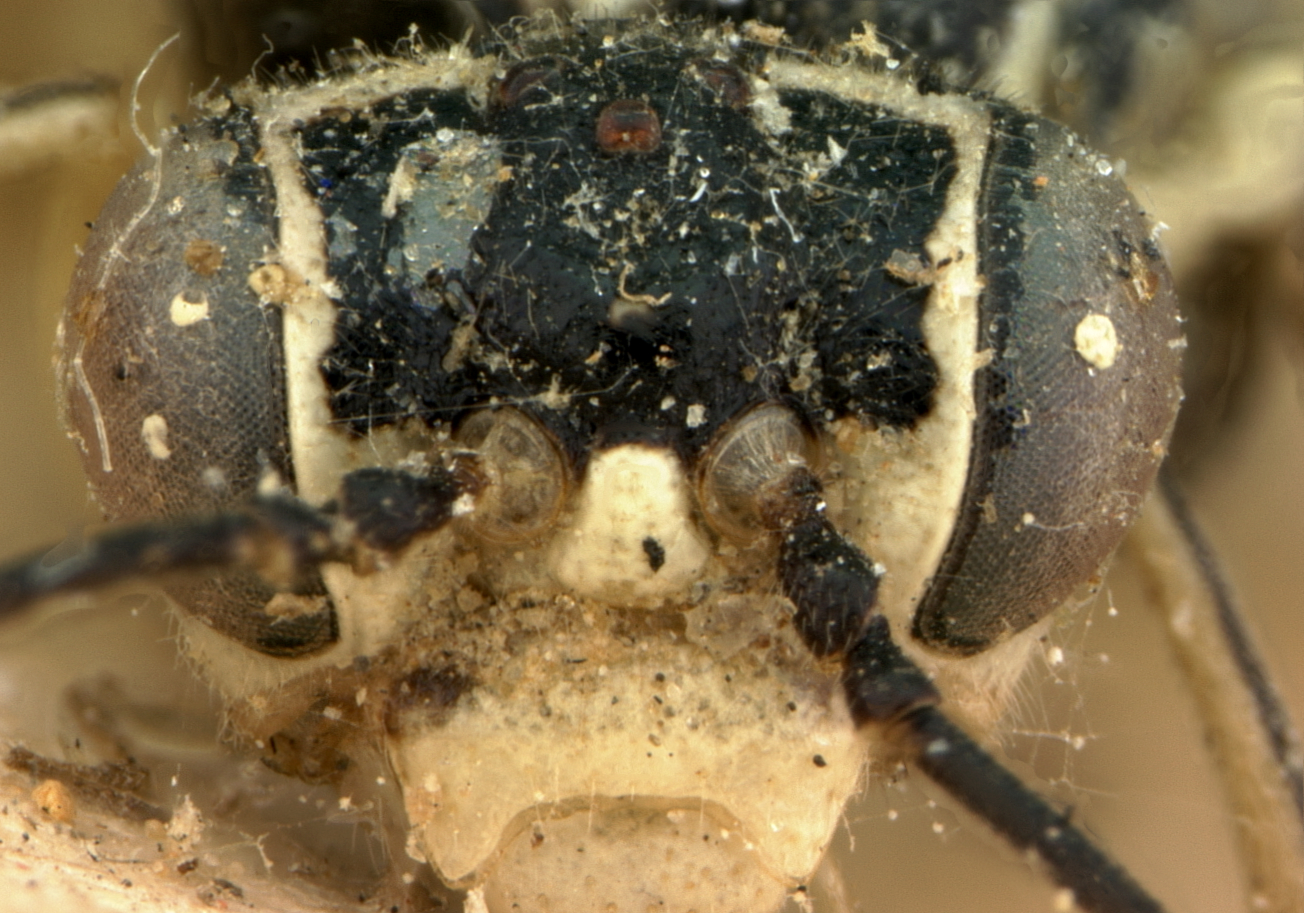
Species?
Pachyprotasis pallidiventris
